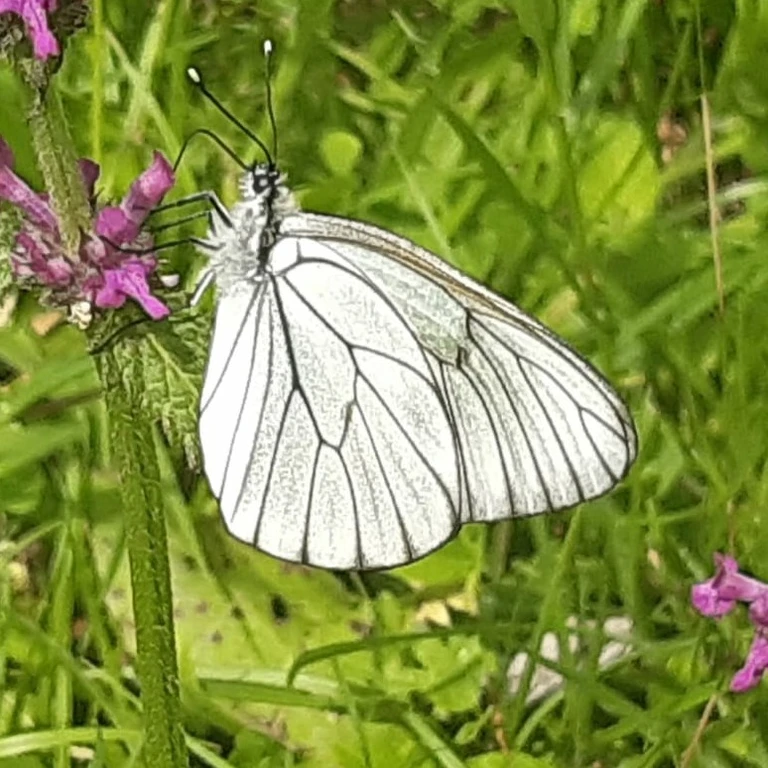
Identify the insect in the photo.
Aporia crataegi
